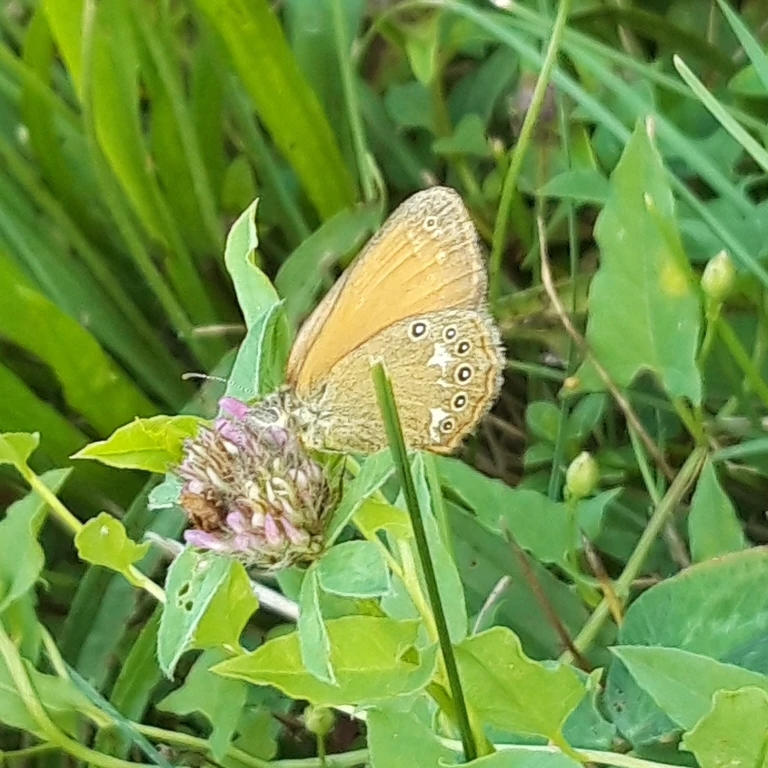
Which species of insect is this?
Coenonympha glycerion (also Coenonympha iphis)
